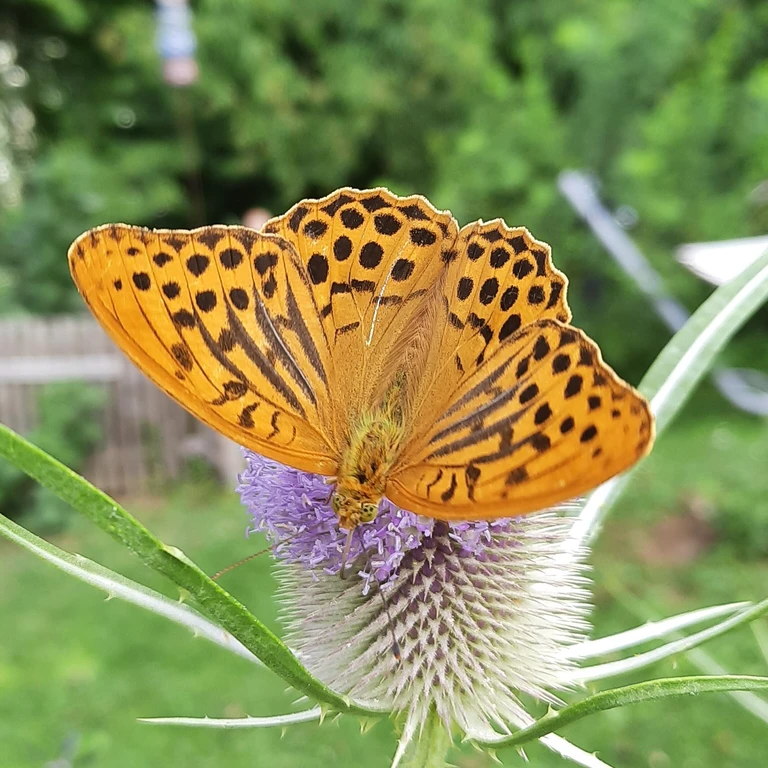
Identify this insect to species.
Argynnis paphia
